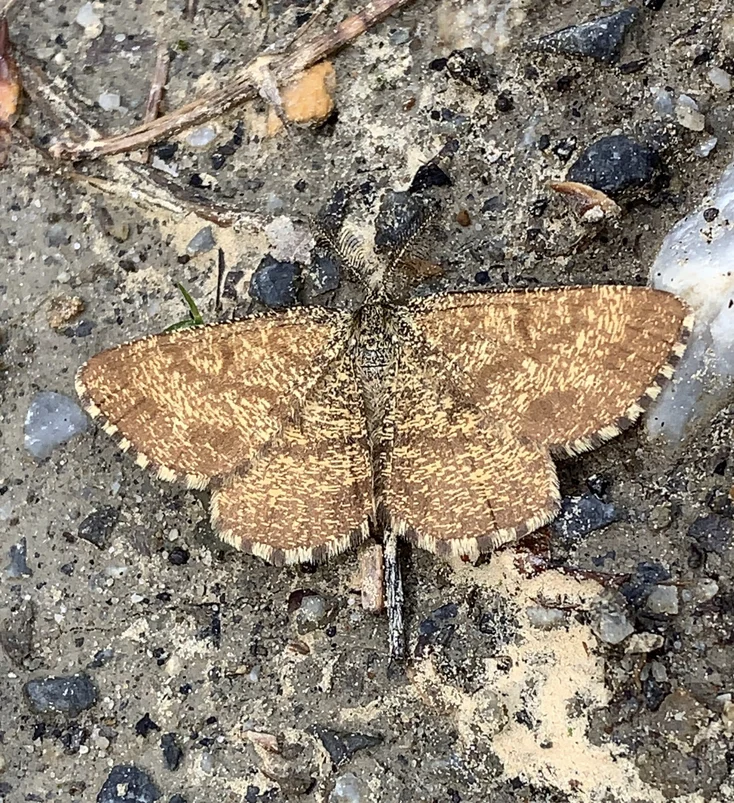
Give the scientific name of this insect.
Ematurga atomaria
